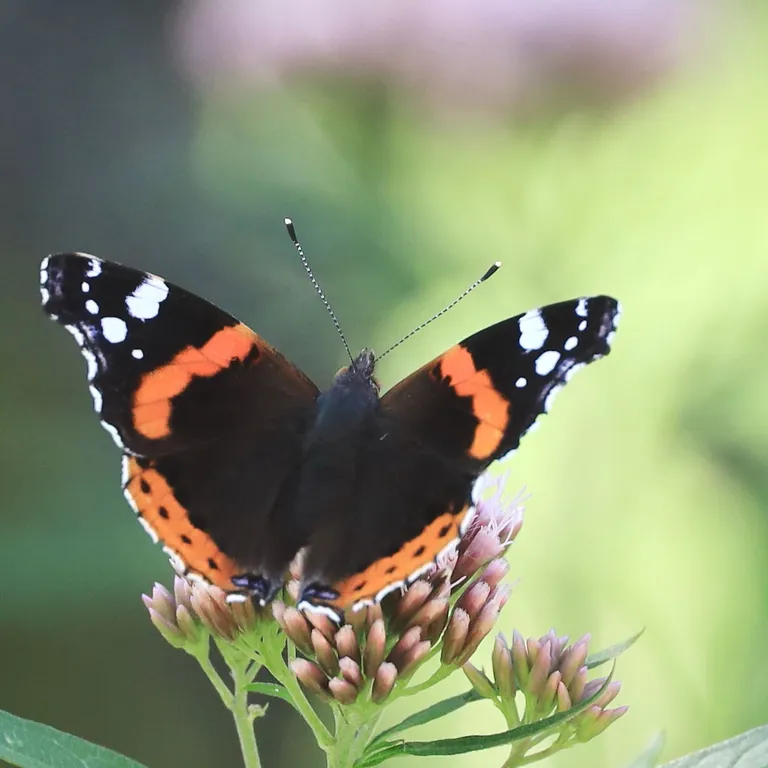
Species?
Vanessa atalanta
